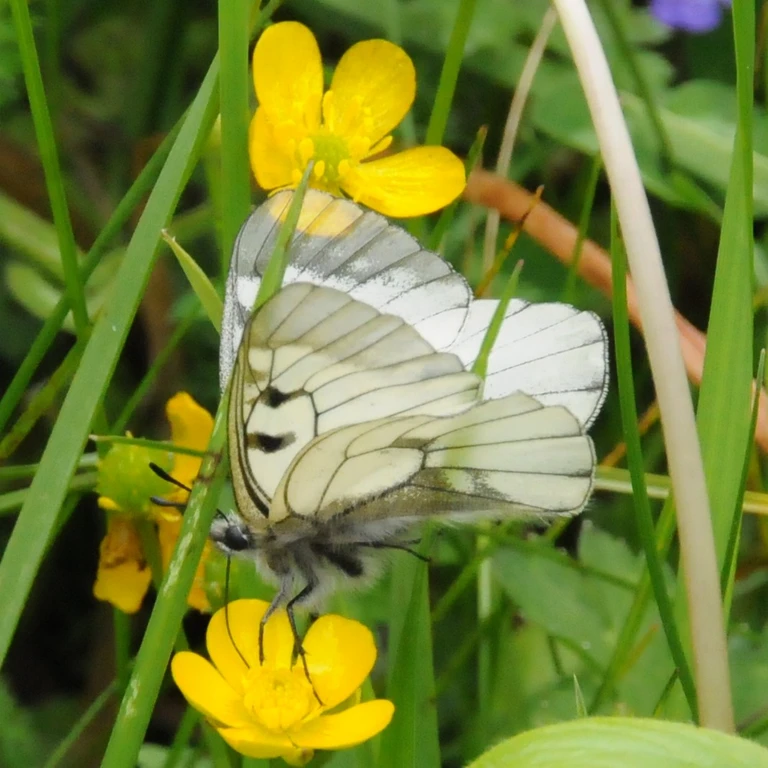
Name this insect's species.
Parnassius mnemosyne
